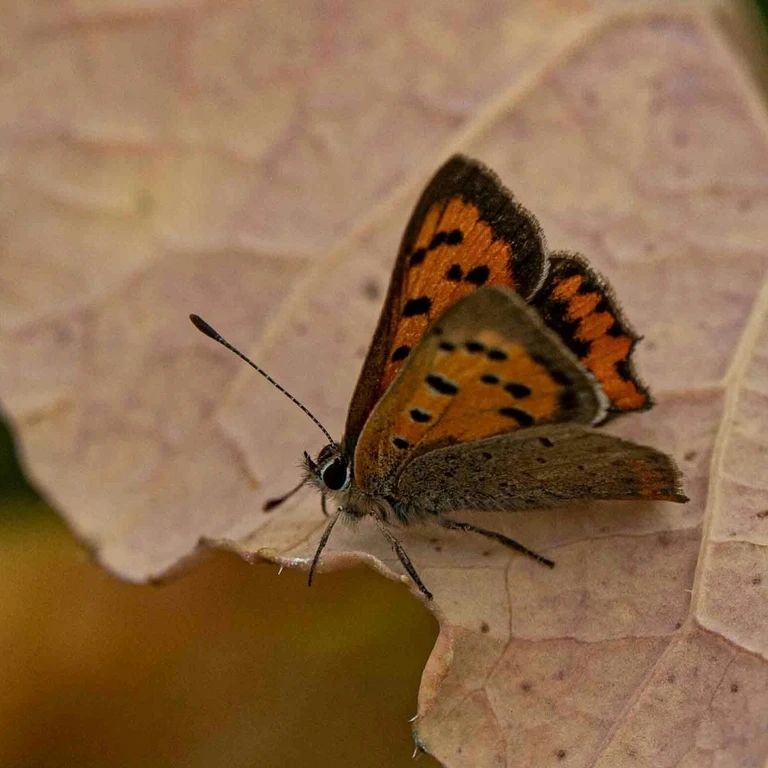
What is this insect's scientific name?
Lycaena phlaeas
